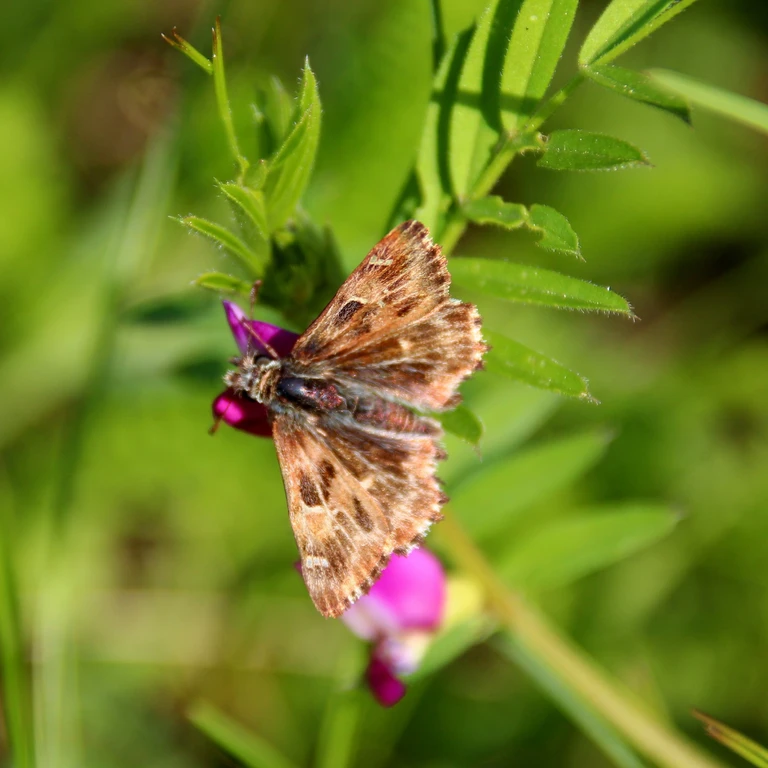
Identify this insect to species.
Carcharodus alceae
